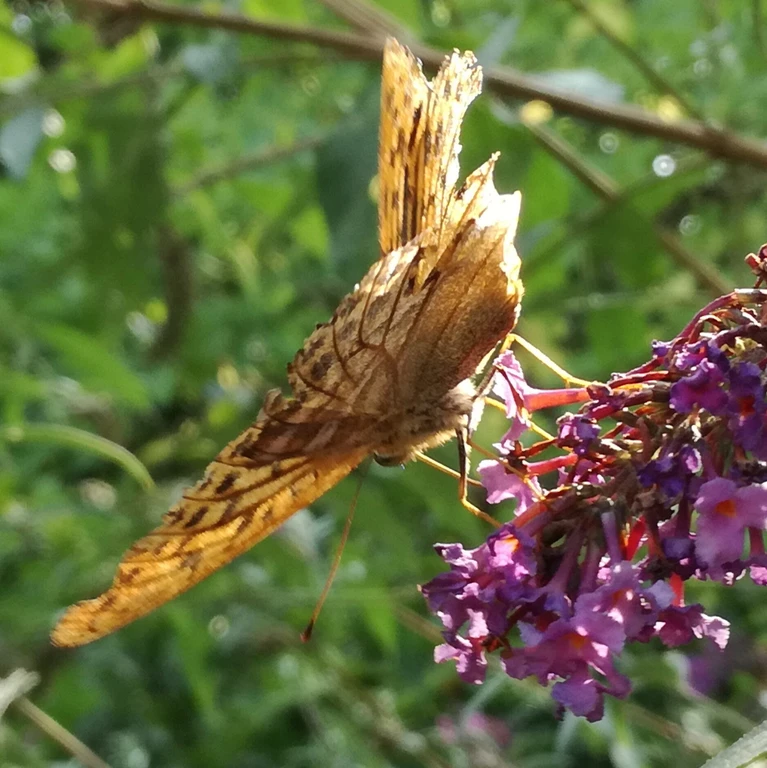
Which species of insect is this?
Argynnis paphia
